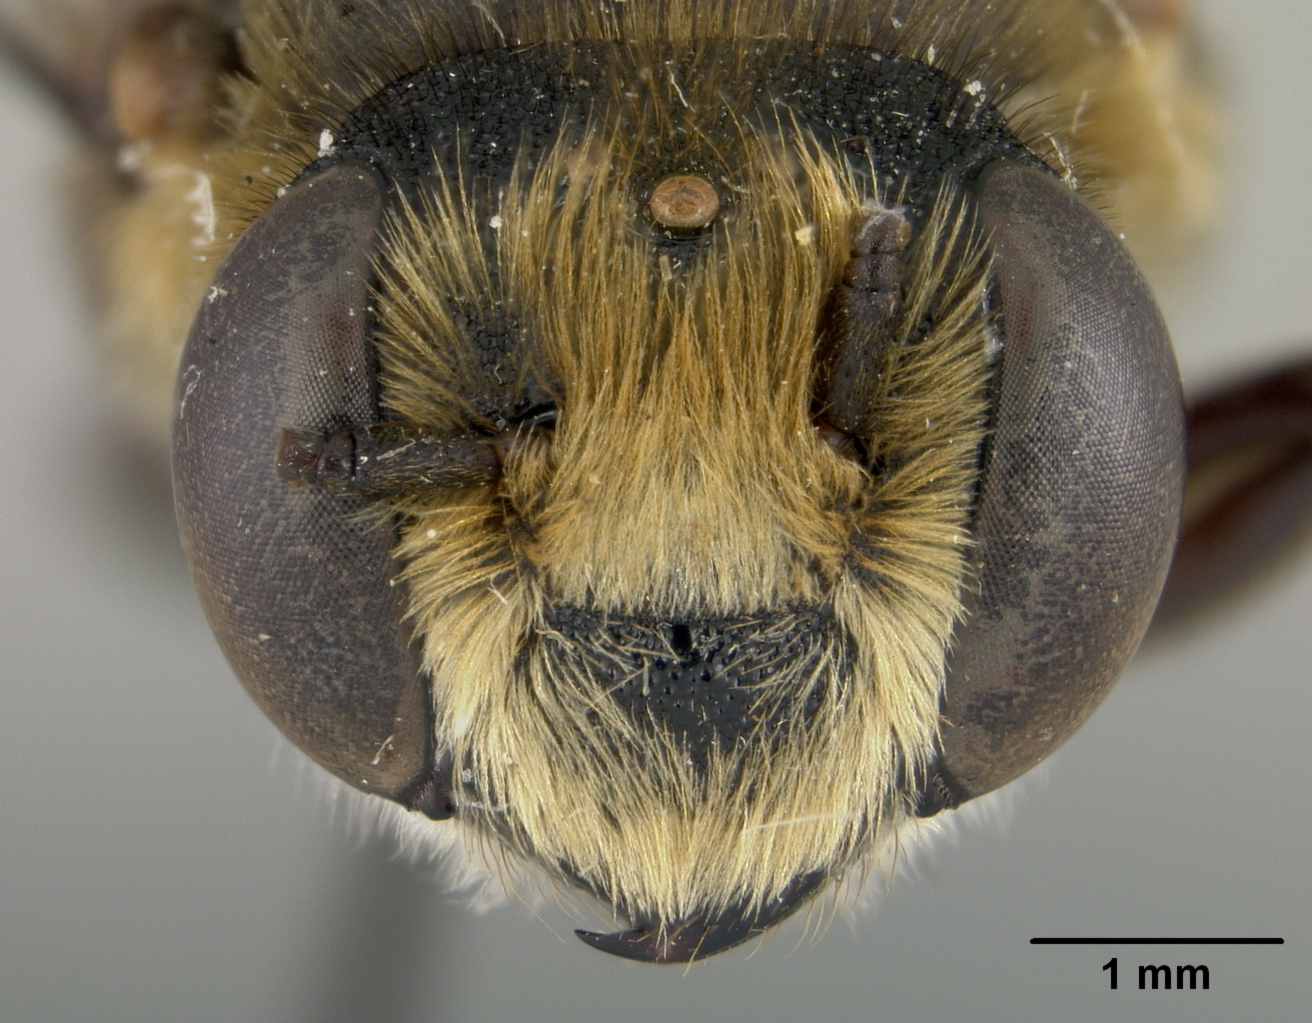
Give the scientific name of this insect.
Megachile kohtaoensis
